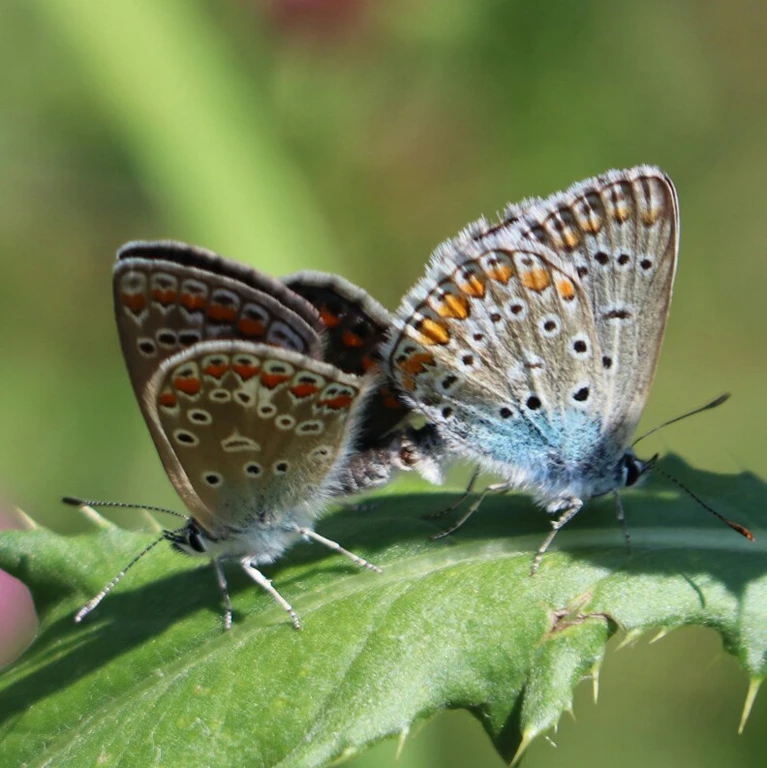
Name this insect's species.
Polyommatus icarus
